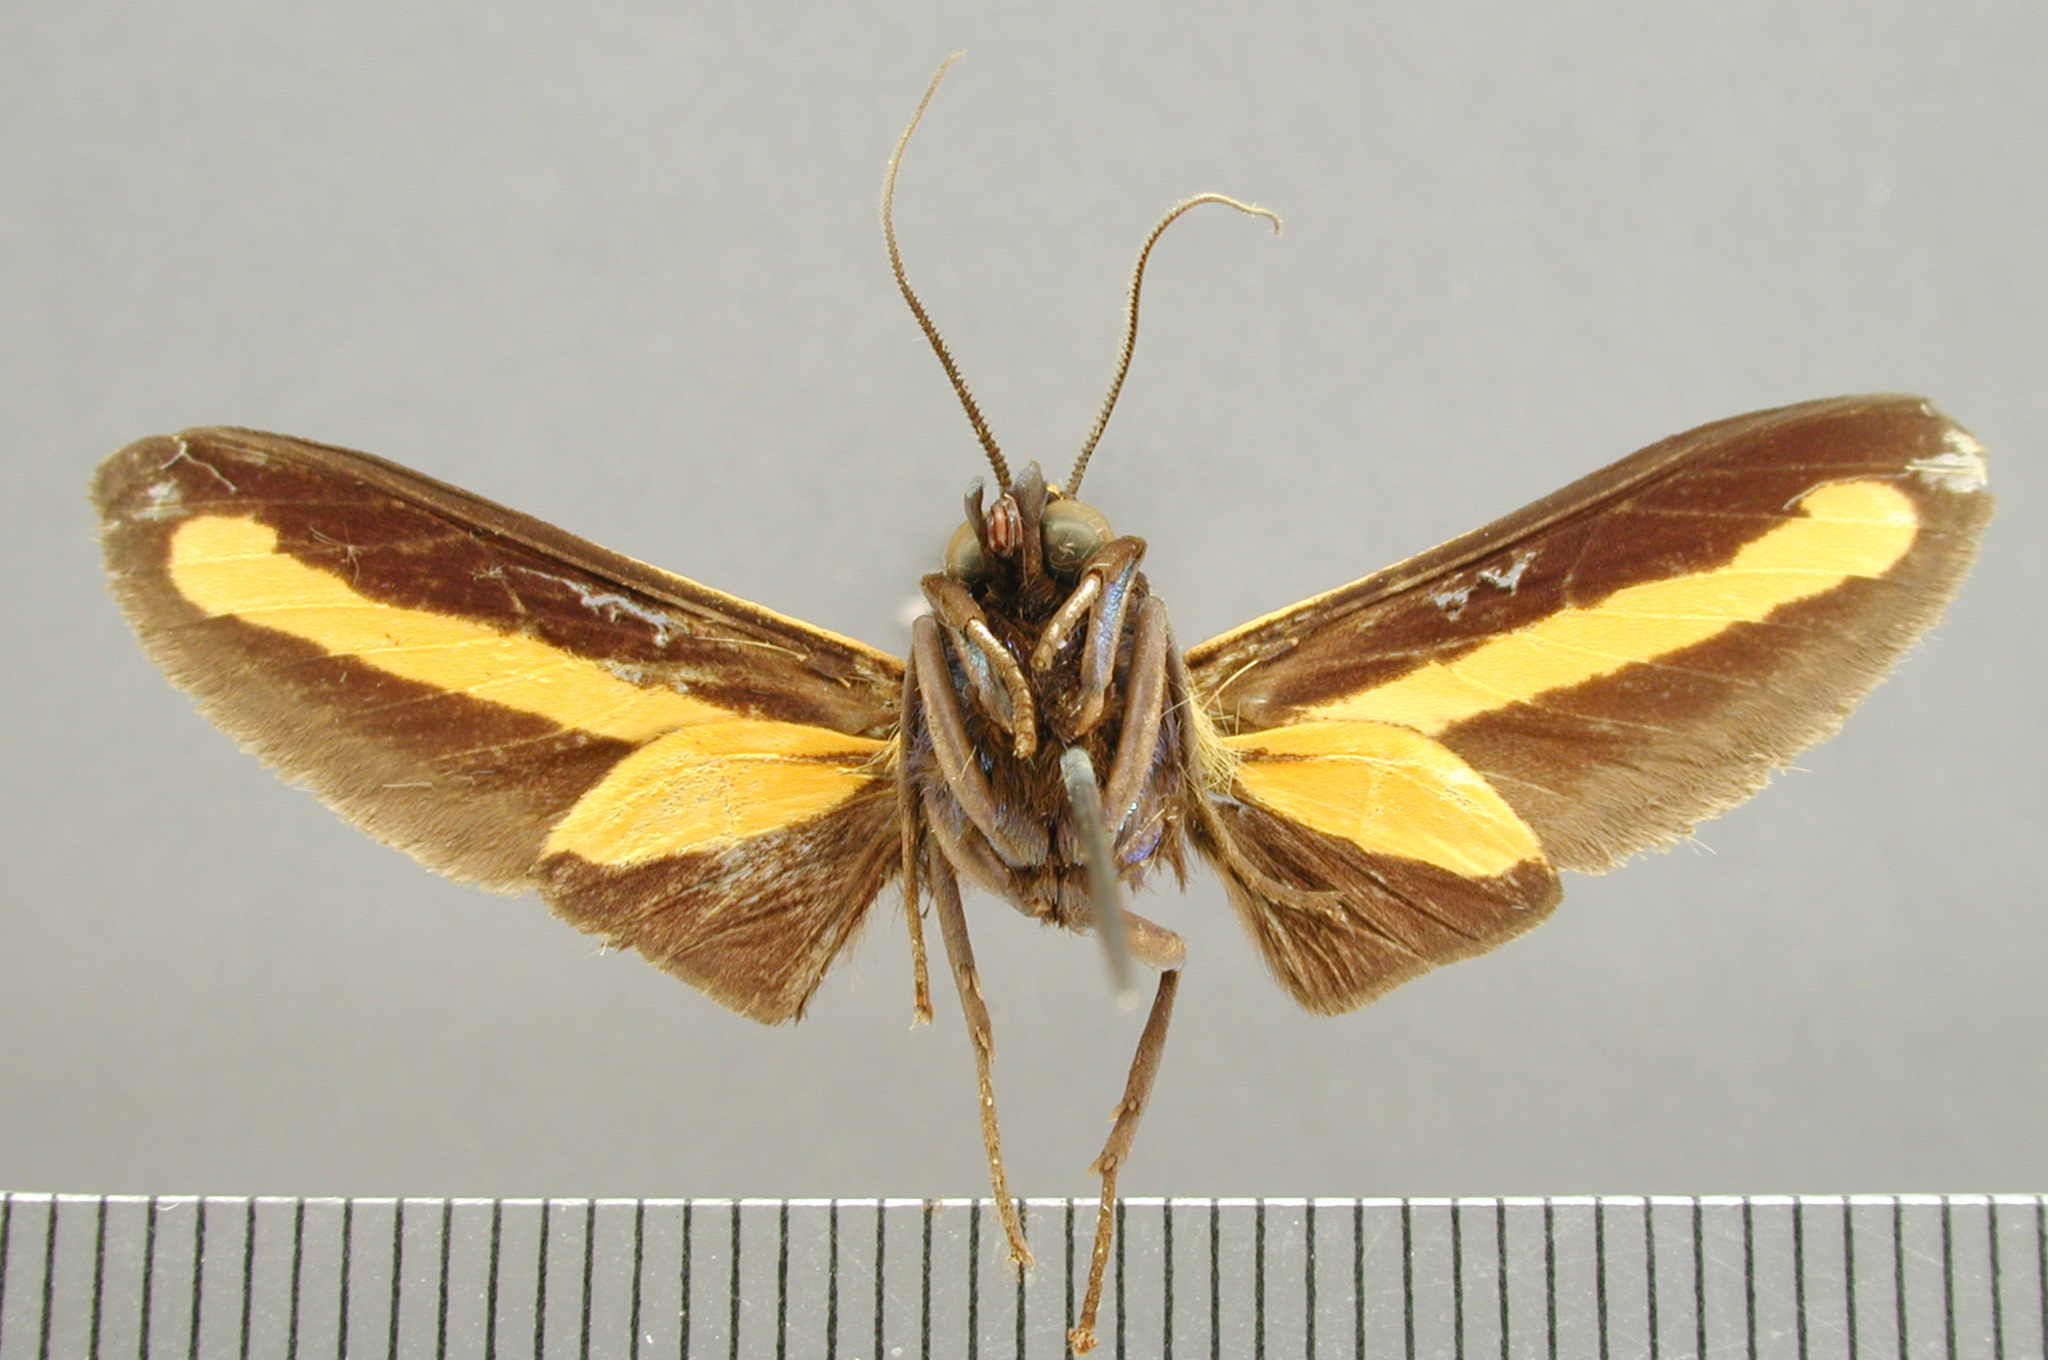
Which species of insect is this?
Automolis maura
